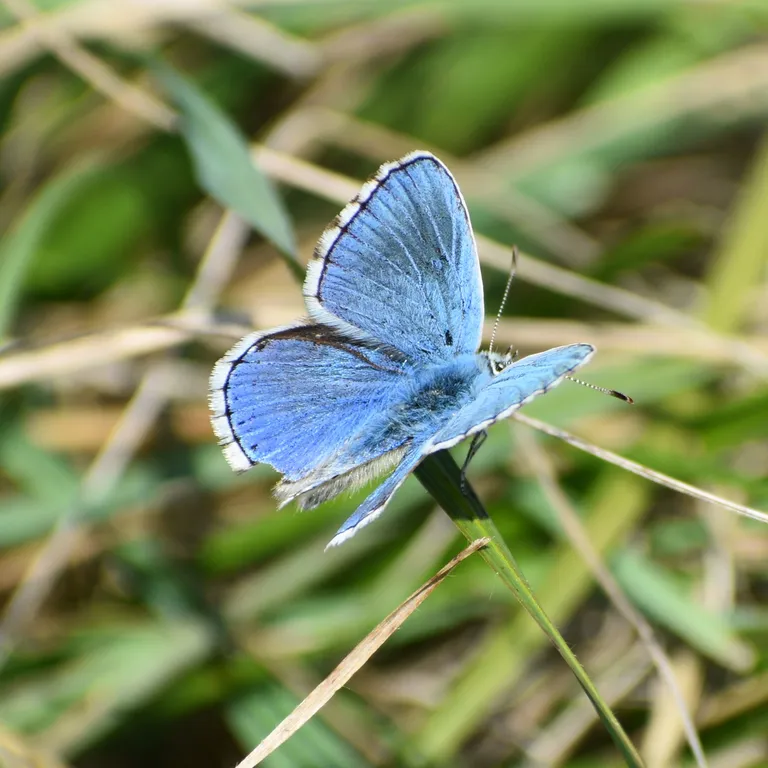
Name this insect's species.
Lysandra bellargus
